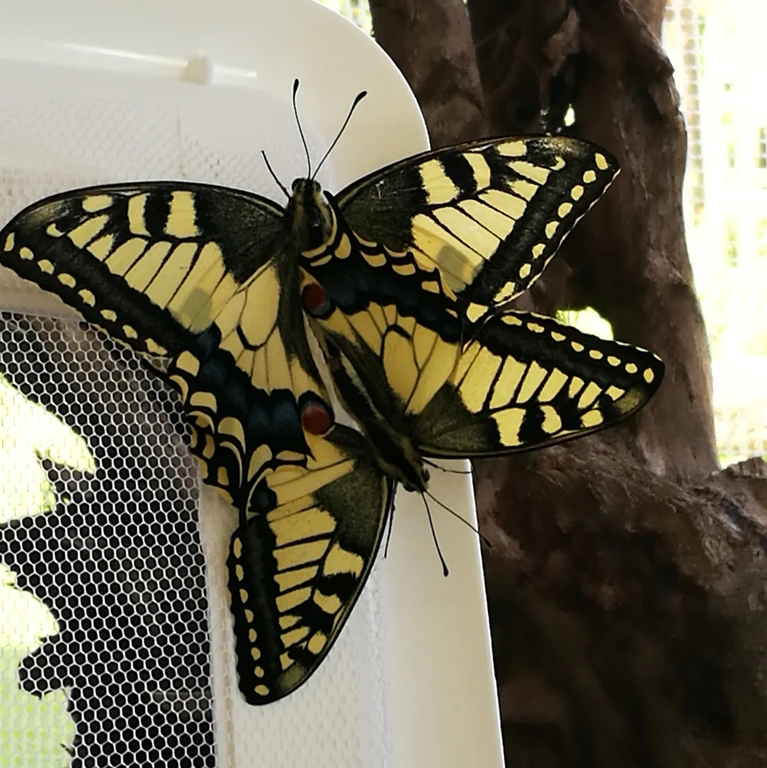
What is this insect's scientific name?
Papilio machaon
